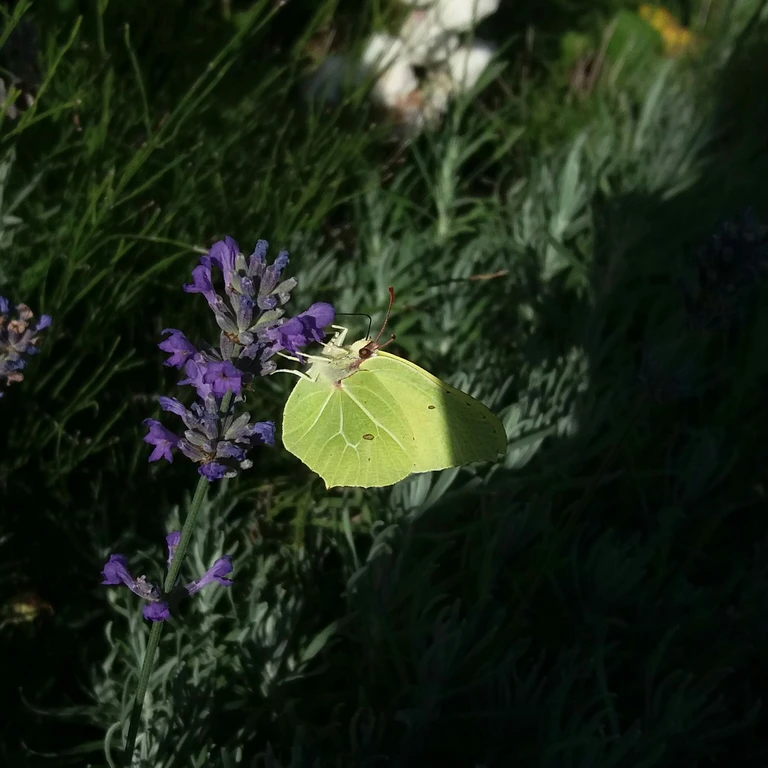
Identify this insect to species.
Gonepteryx rhamni
